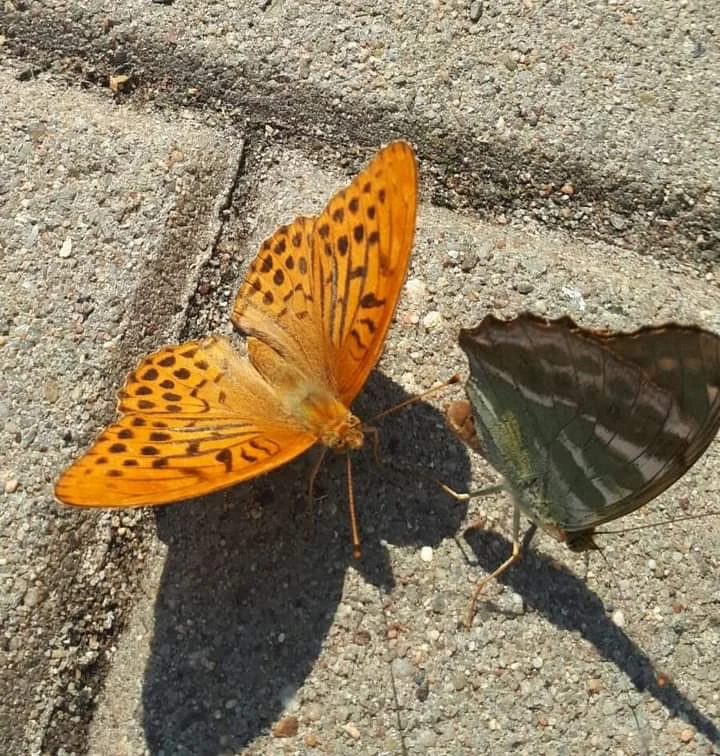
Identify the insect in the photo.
Argynnis paphia
